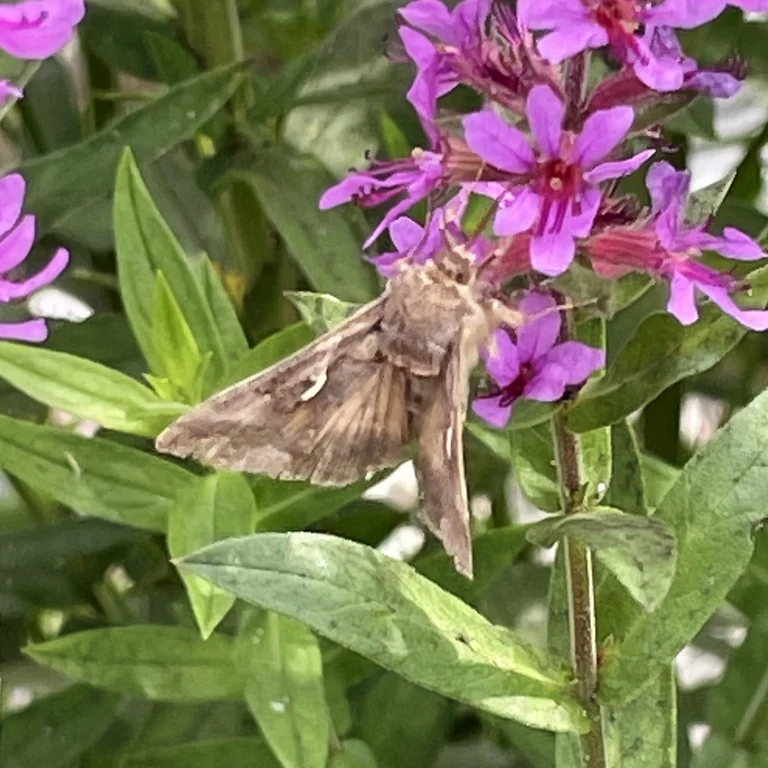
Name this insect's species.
Autographa gamma
